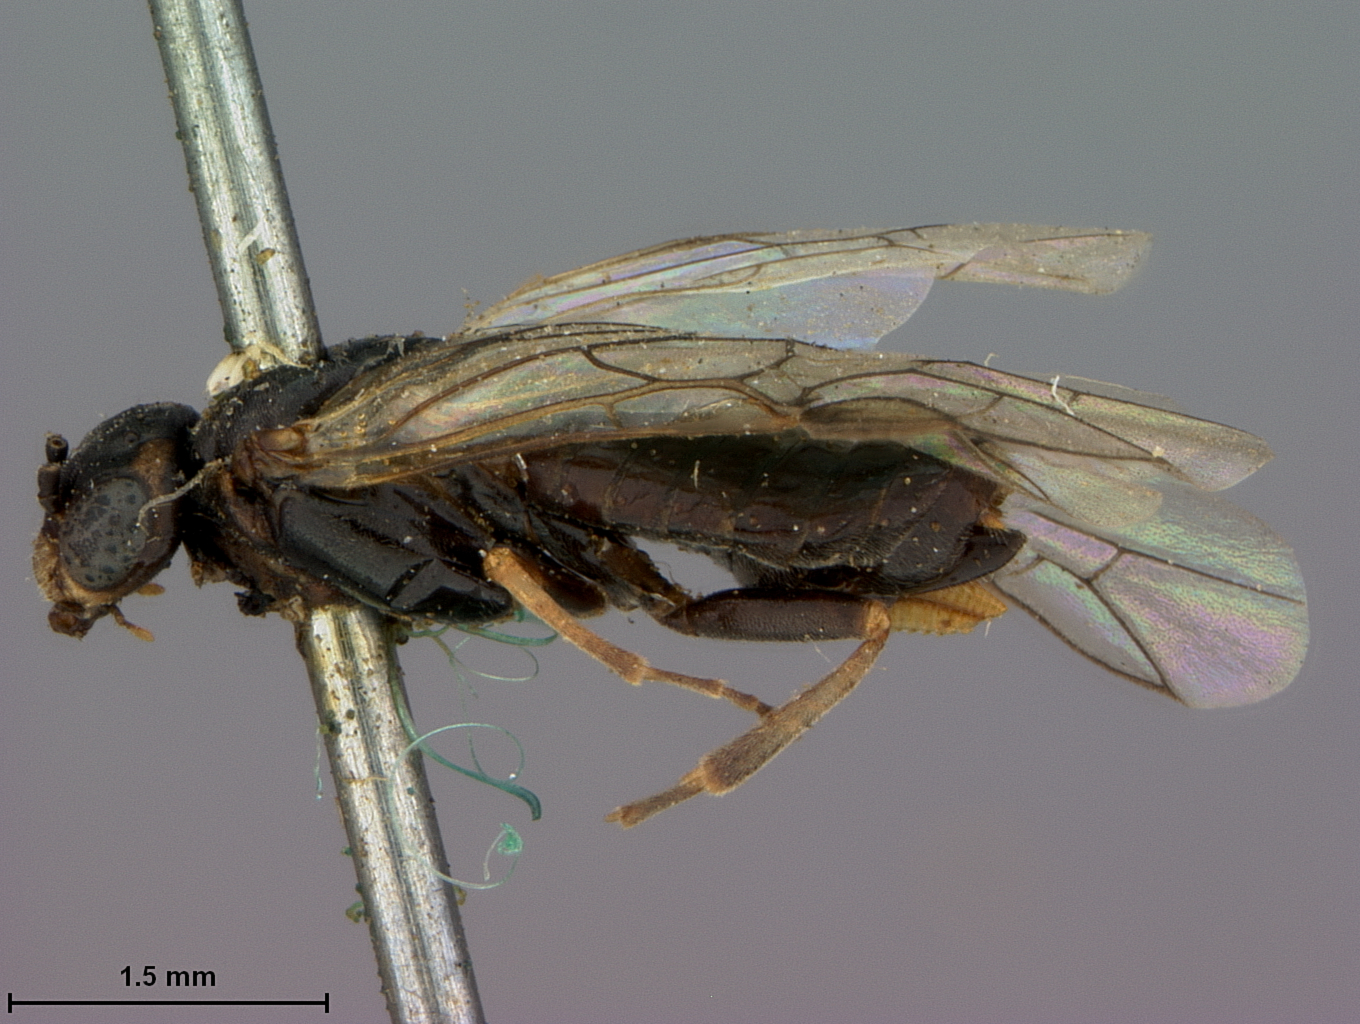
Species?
Hoplocampa bioculata
